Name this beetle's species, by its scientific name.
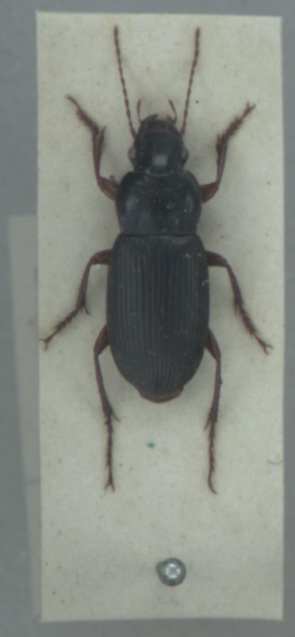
Harpalus rufipes
